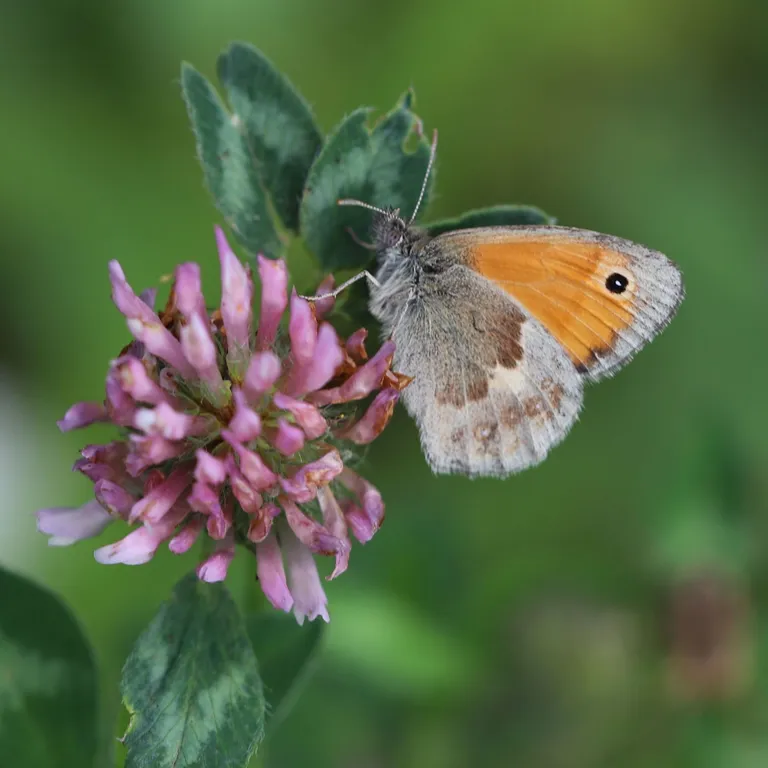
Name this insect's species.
Coenonympha pamphilus
